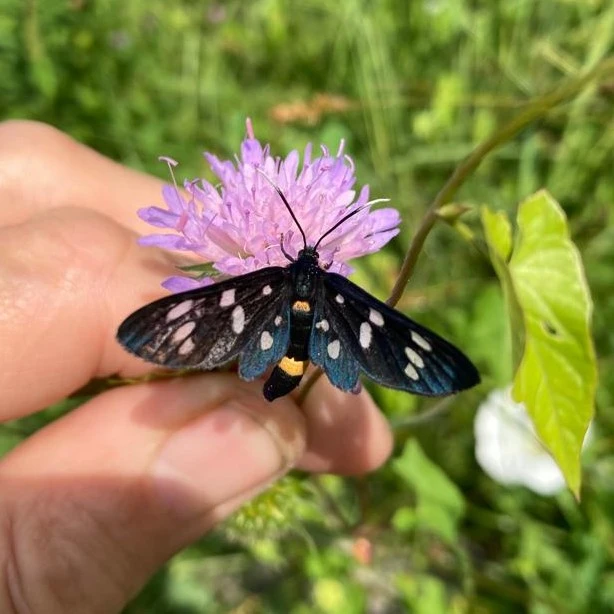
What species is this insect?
Amata phegea
